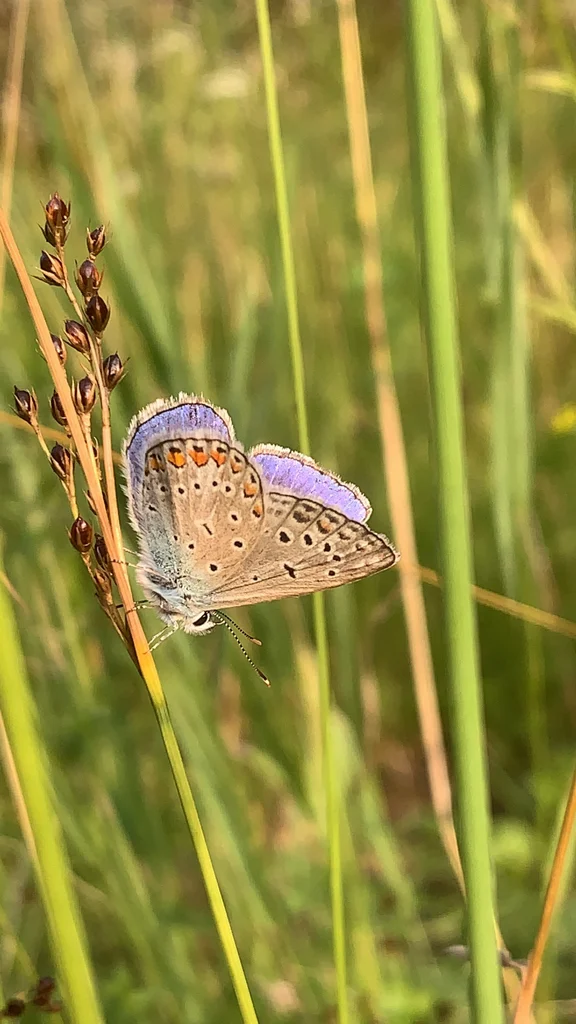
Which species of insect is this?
Polyommatus icarus
